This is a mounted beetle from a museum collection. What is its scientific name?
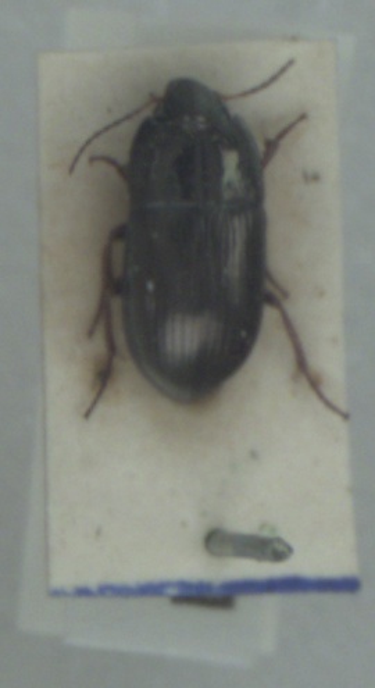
Amara communis
